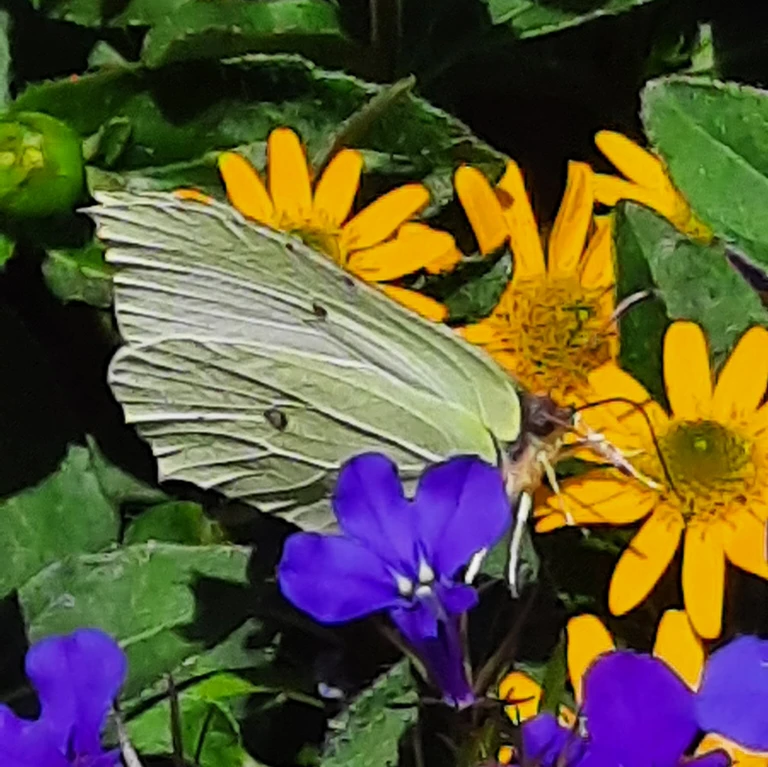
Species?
Gonepteryx rhamni
